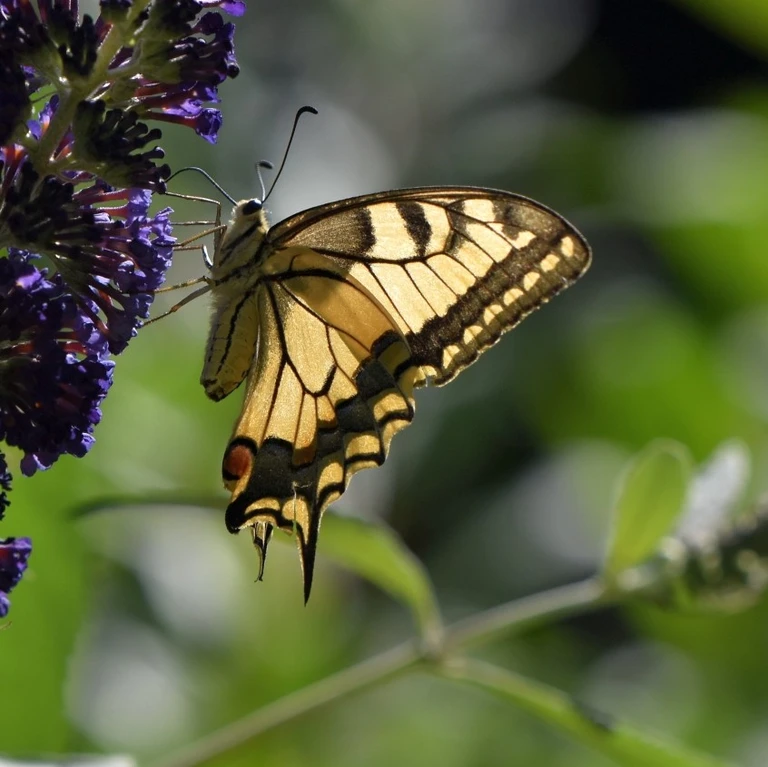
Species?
Papilio machaon
